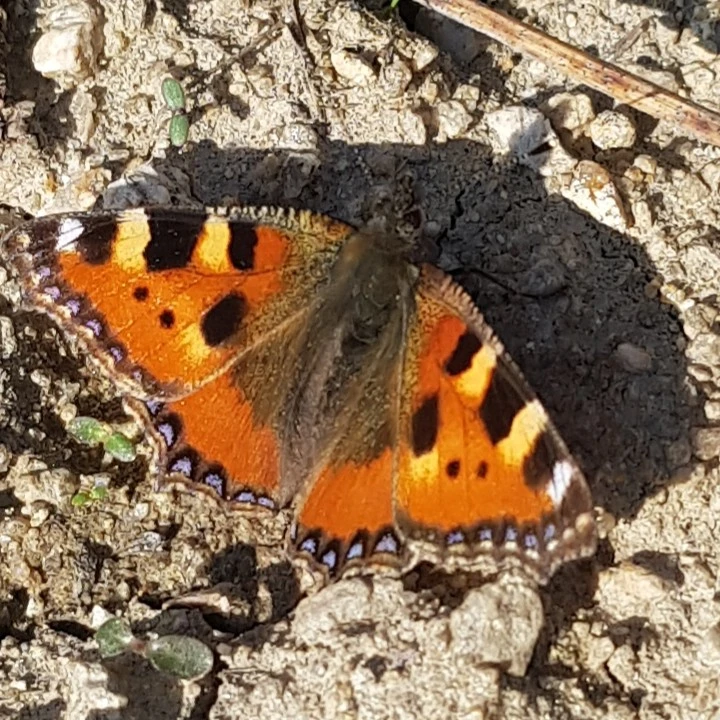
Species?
Aglais urticae
